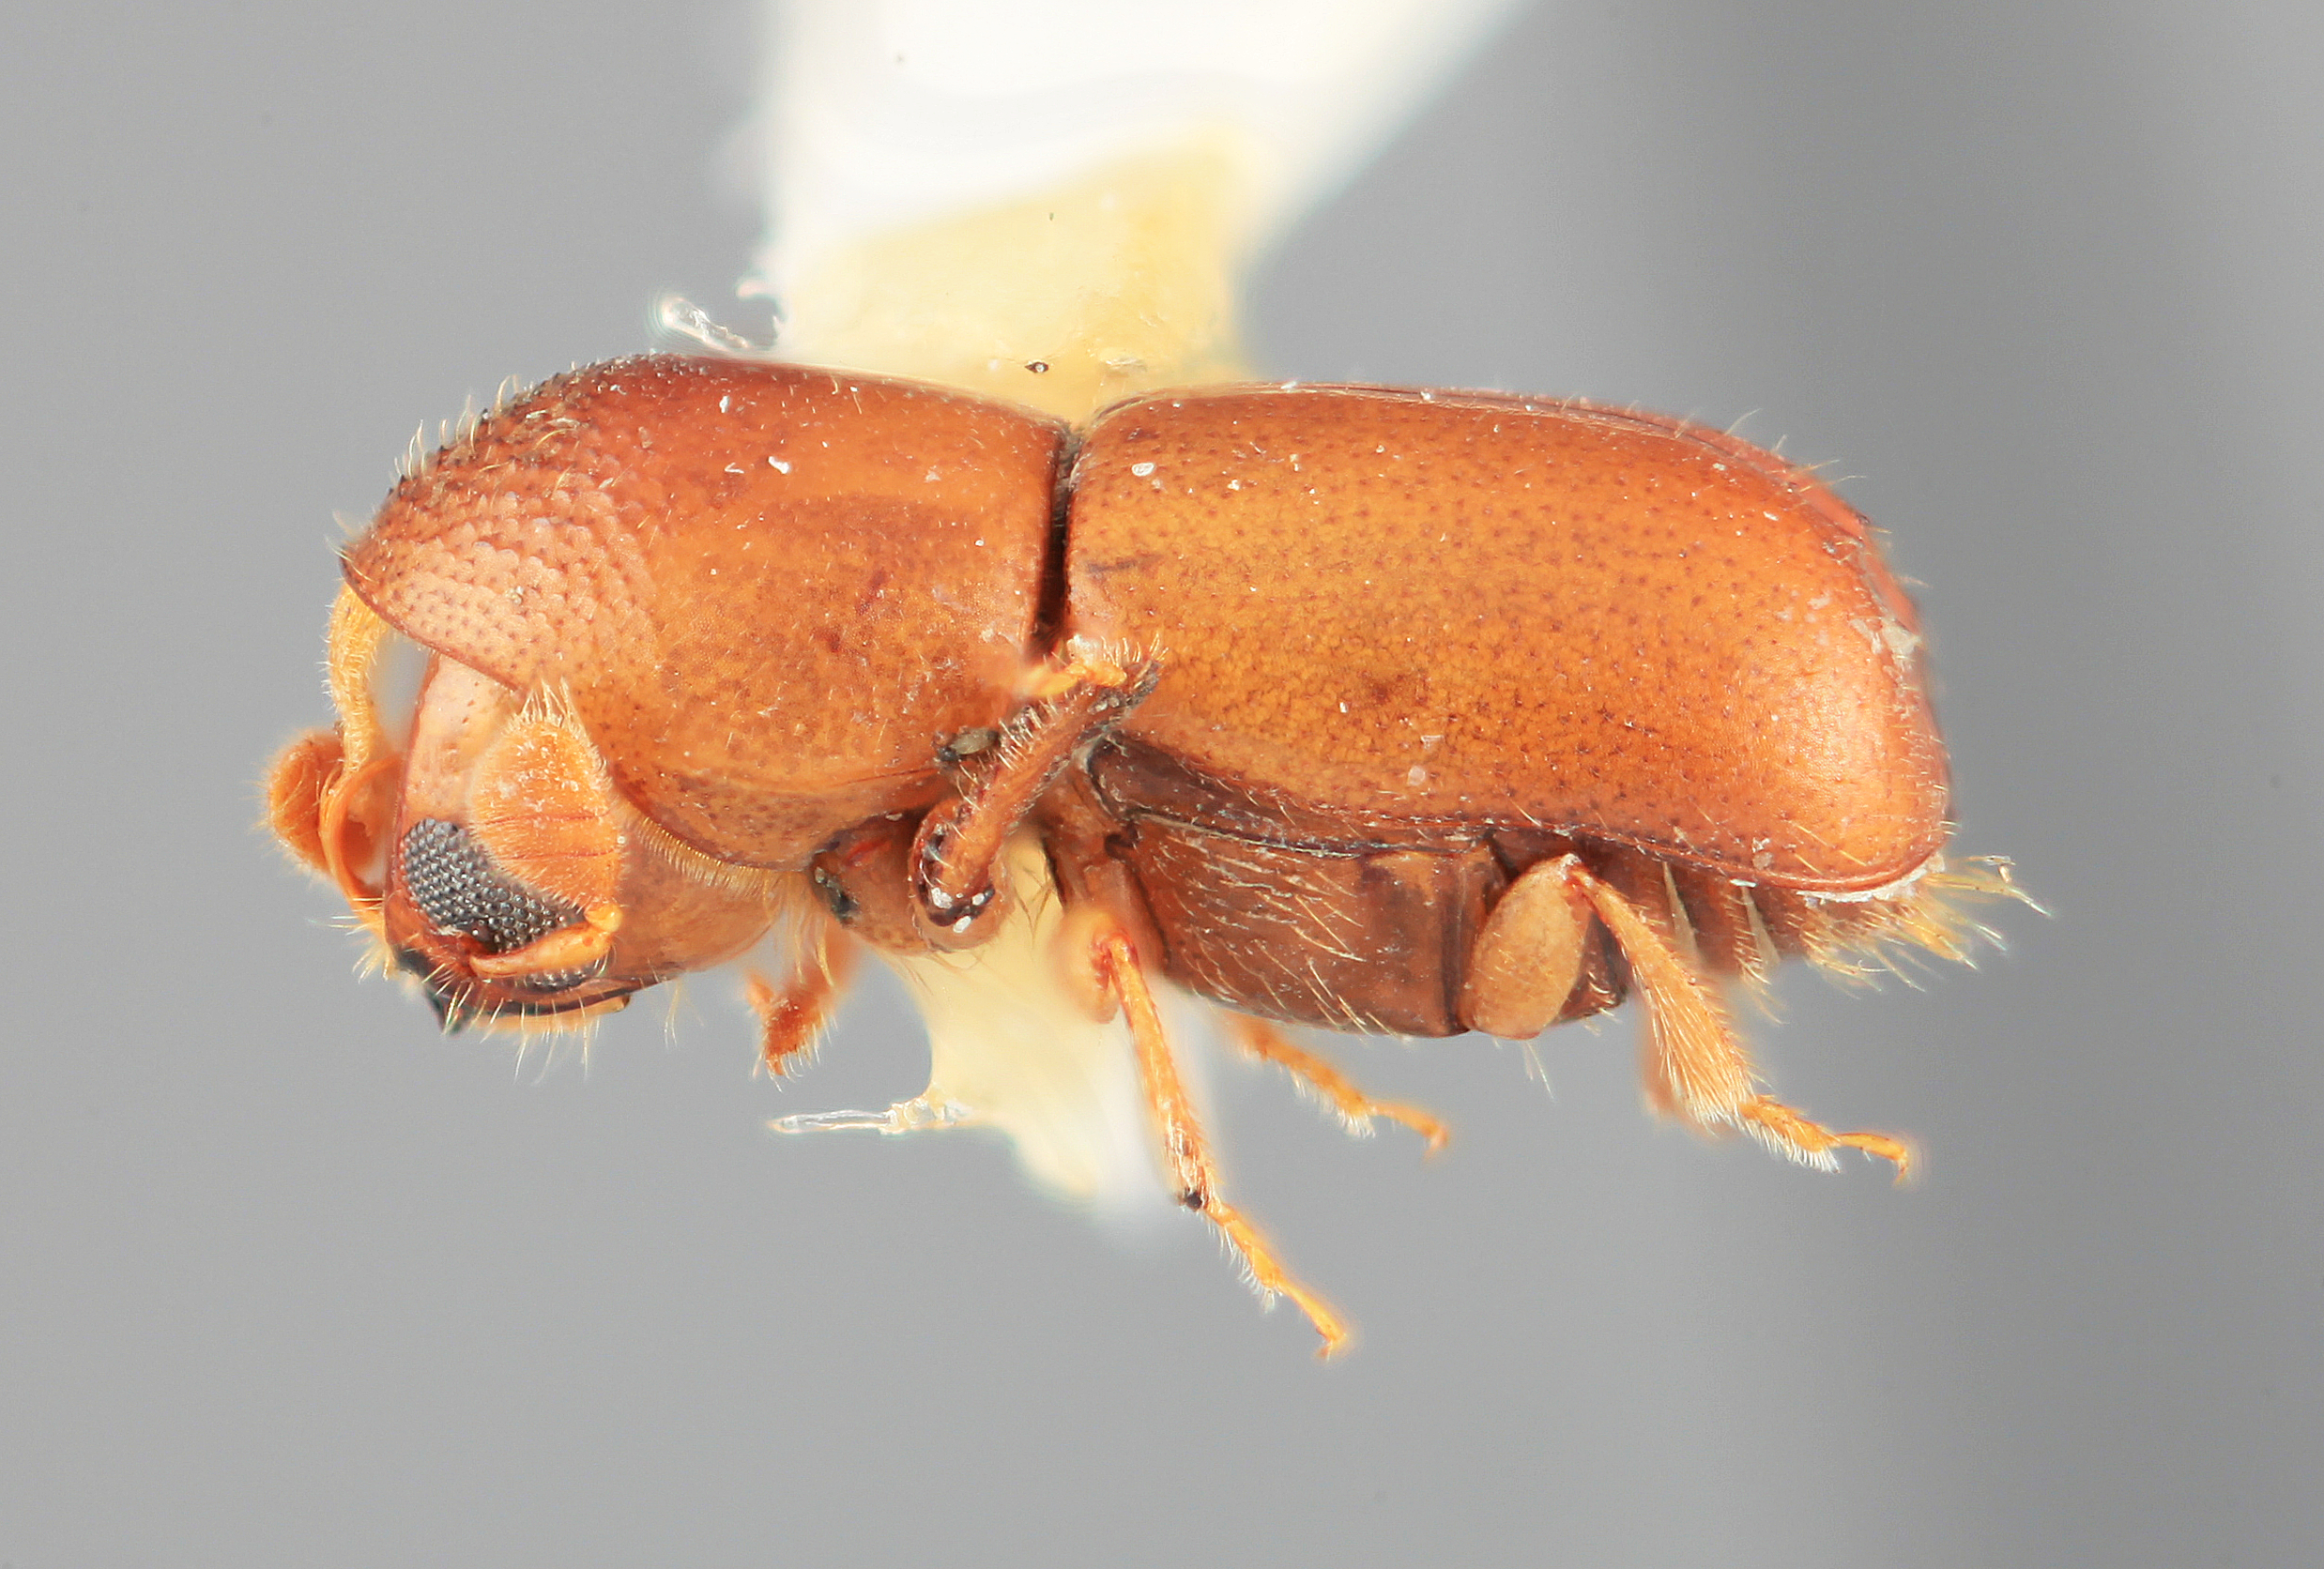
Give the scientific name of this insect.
Corthylocurus reticulatus
